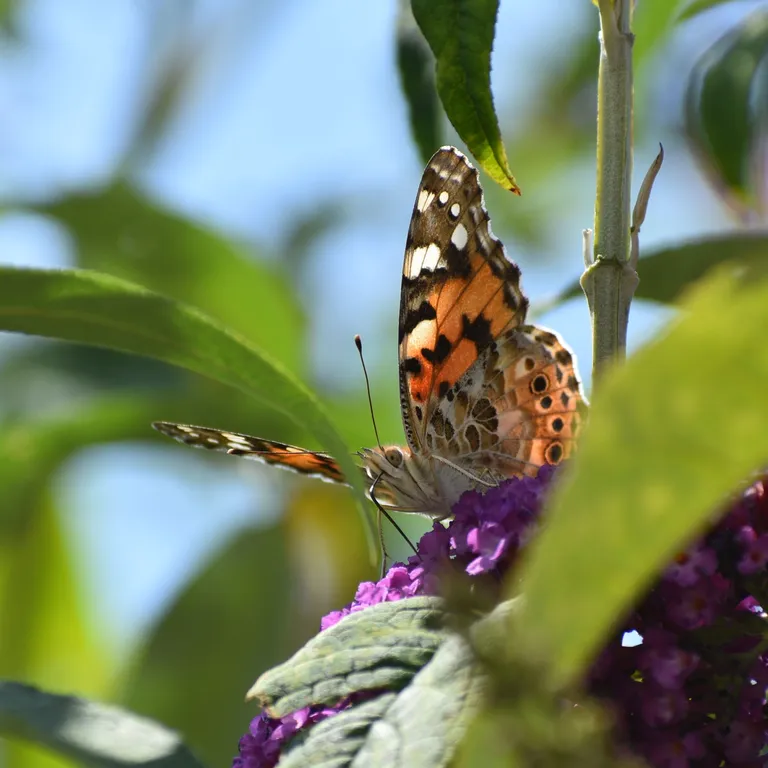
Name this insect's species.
Vanessa cardui
